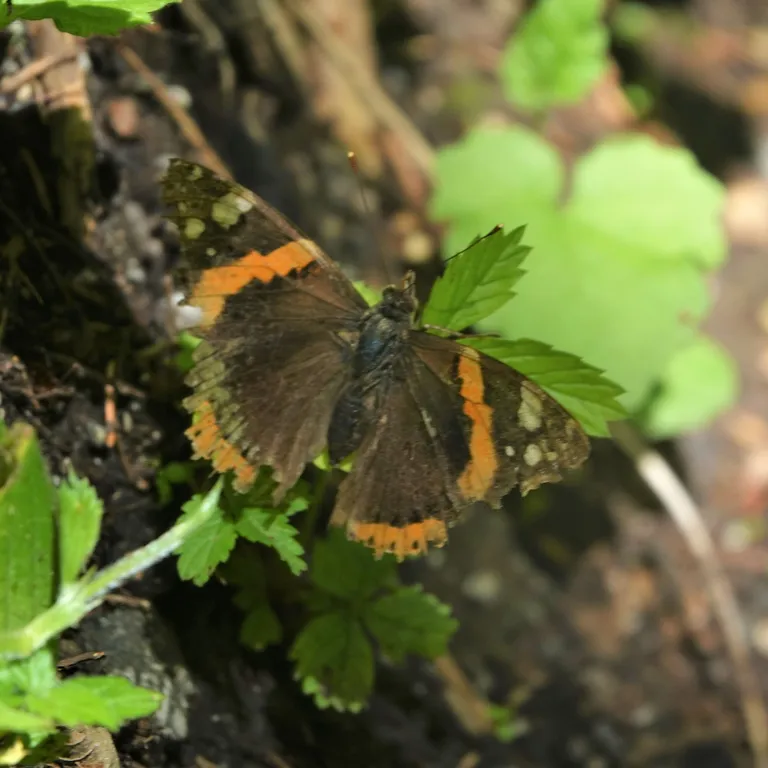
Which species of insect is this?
Vanessa atalanta
